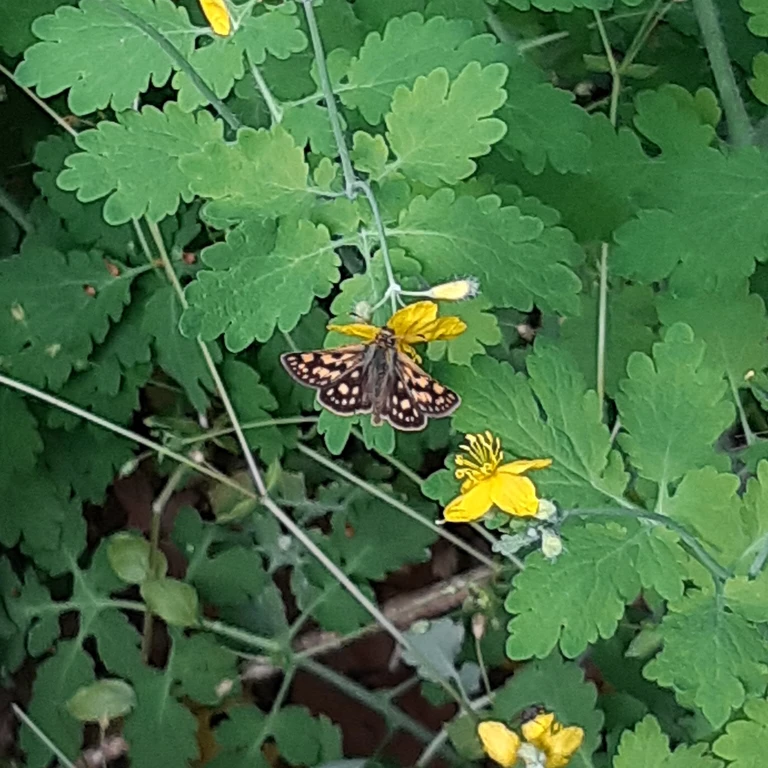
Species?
Carterocephalus palaemon
